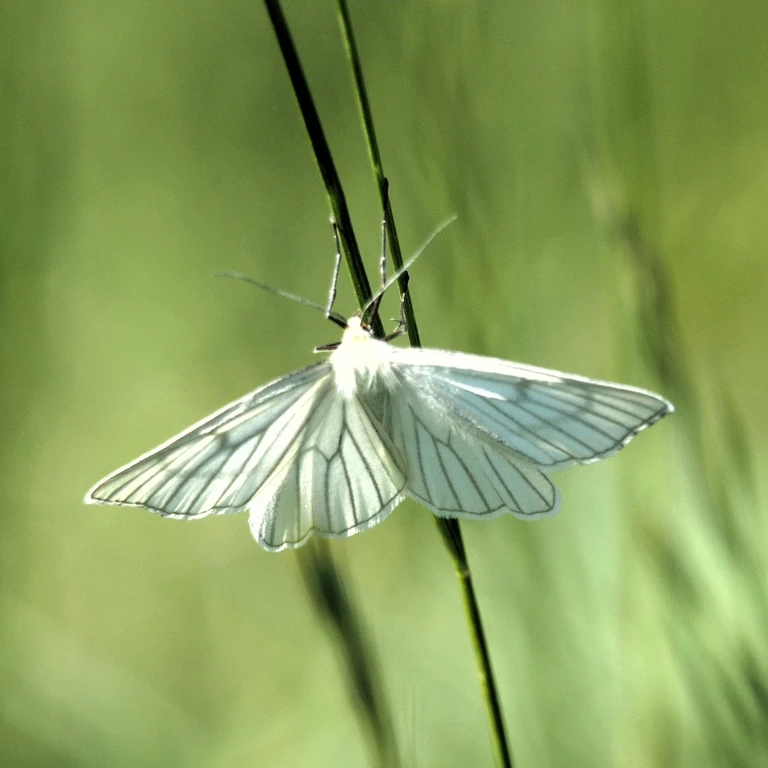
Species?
Siona lineata
